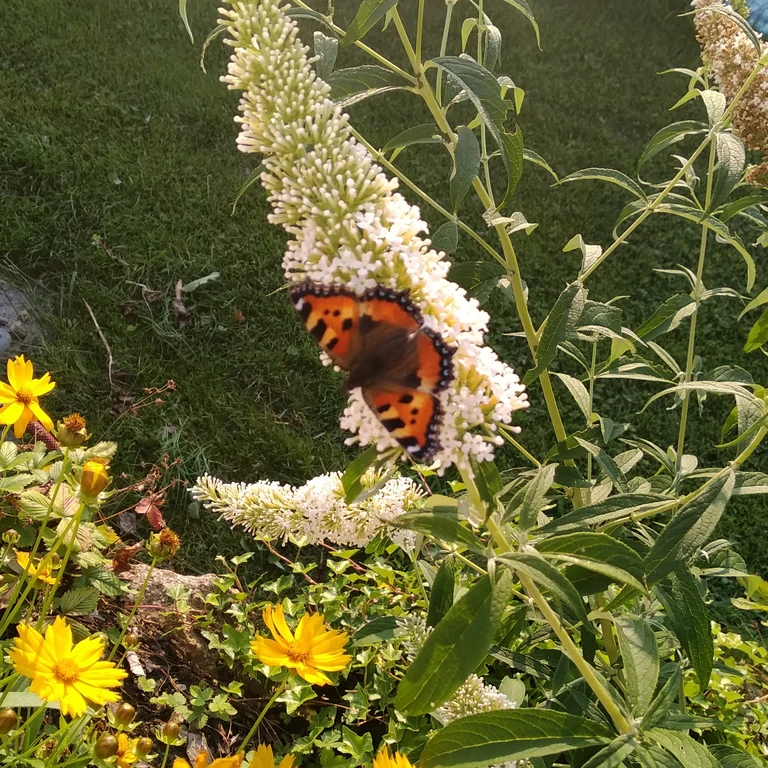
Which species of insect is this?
Aglais urticae
